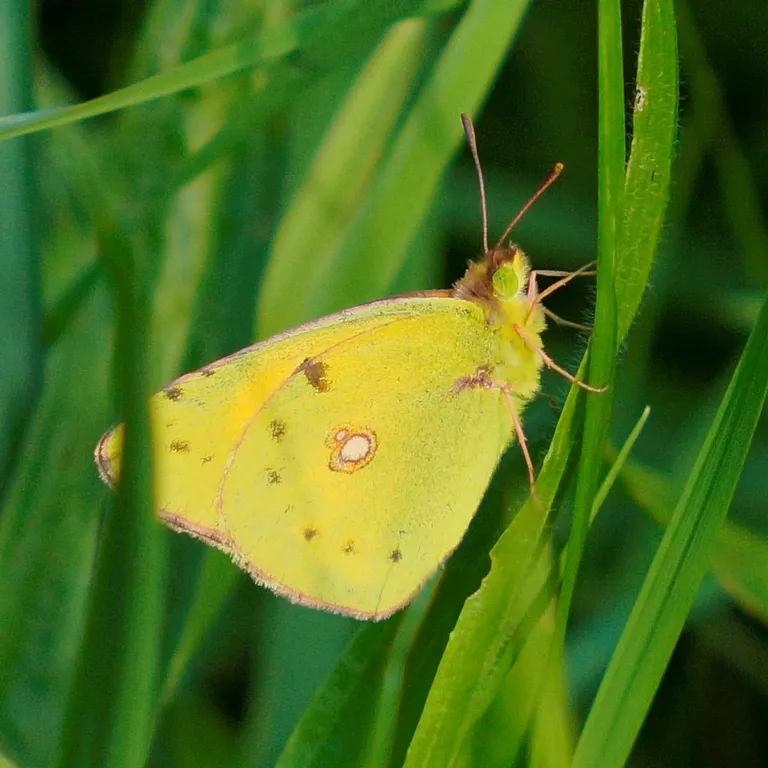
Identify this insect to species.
Colias croceus
